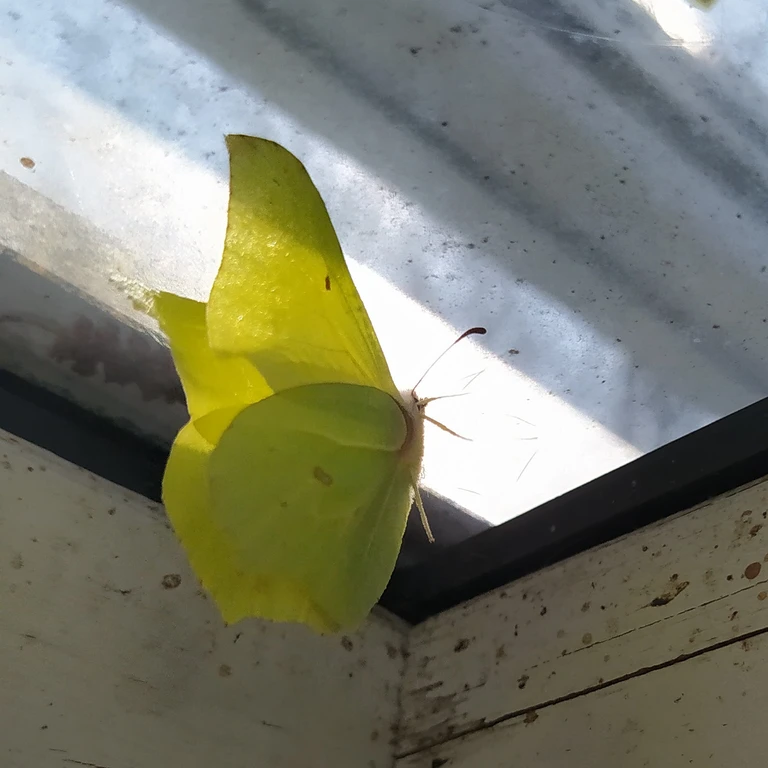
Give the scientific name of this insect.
Gonepteryx rhamni
